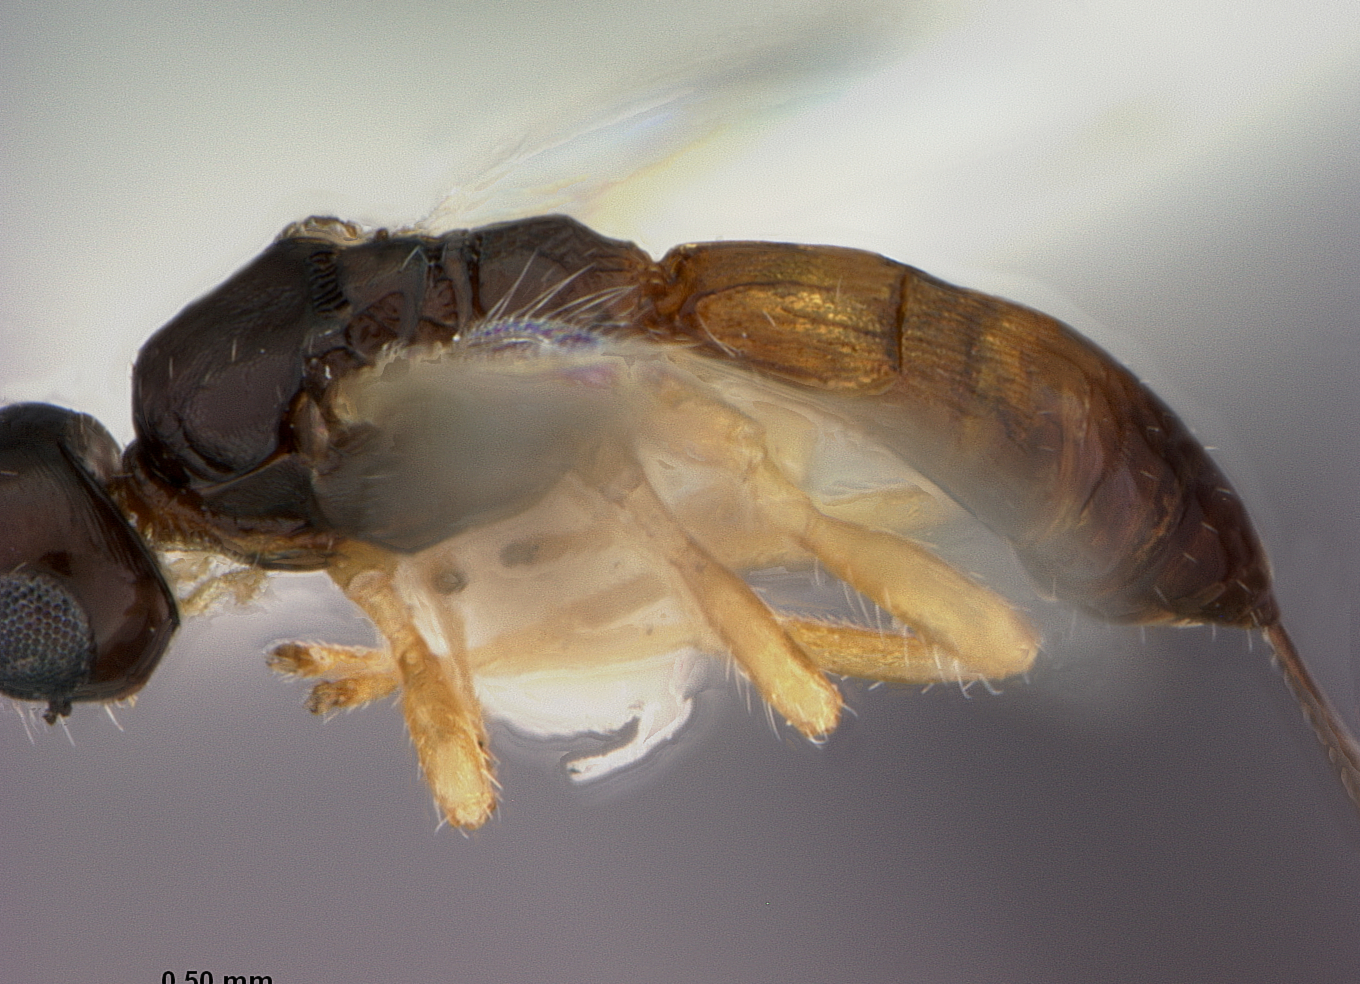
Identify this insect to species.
Coiba jeffersoni
